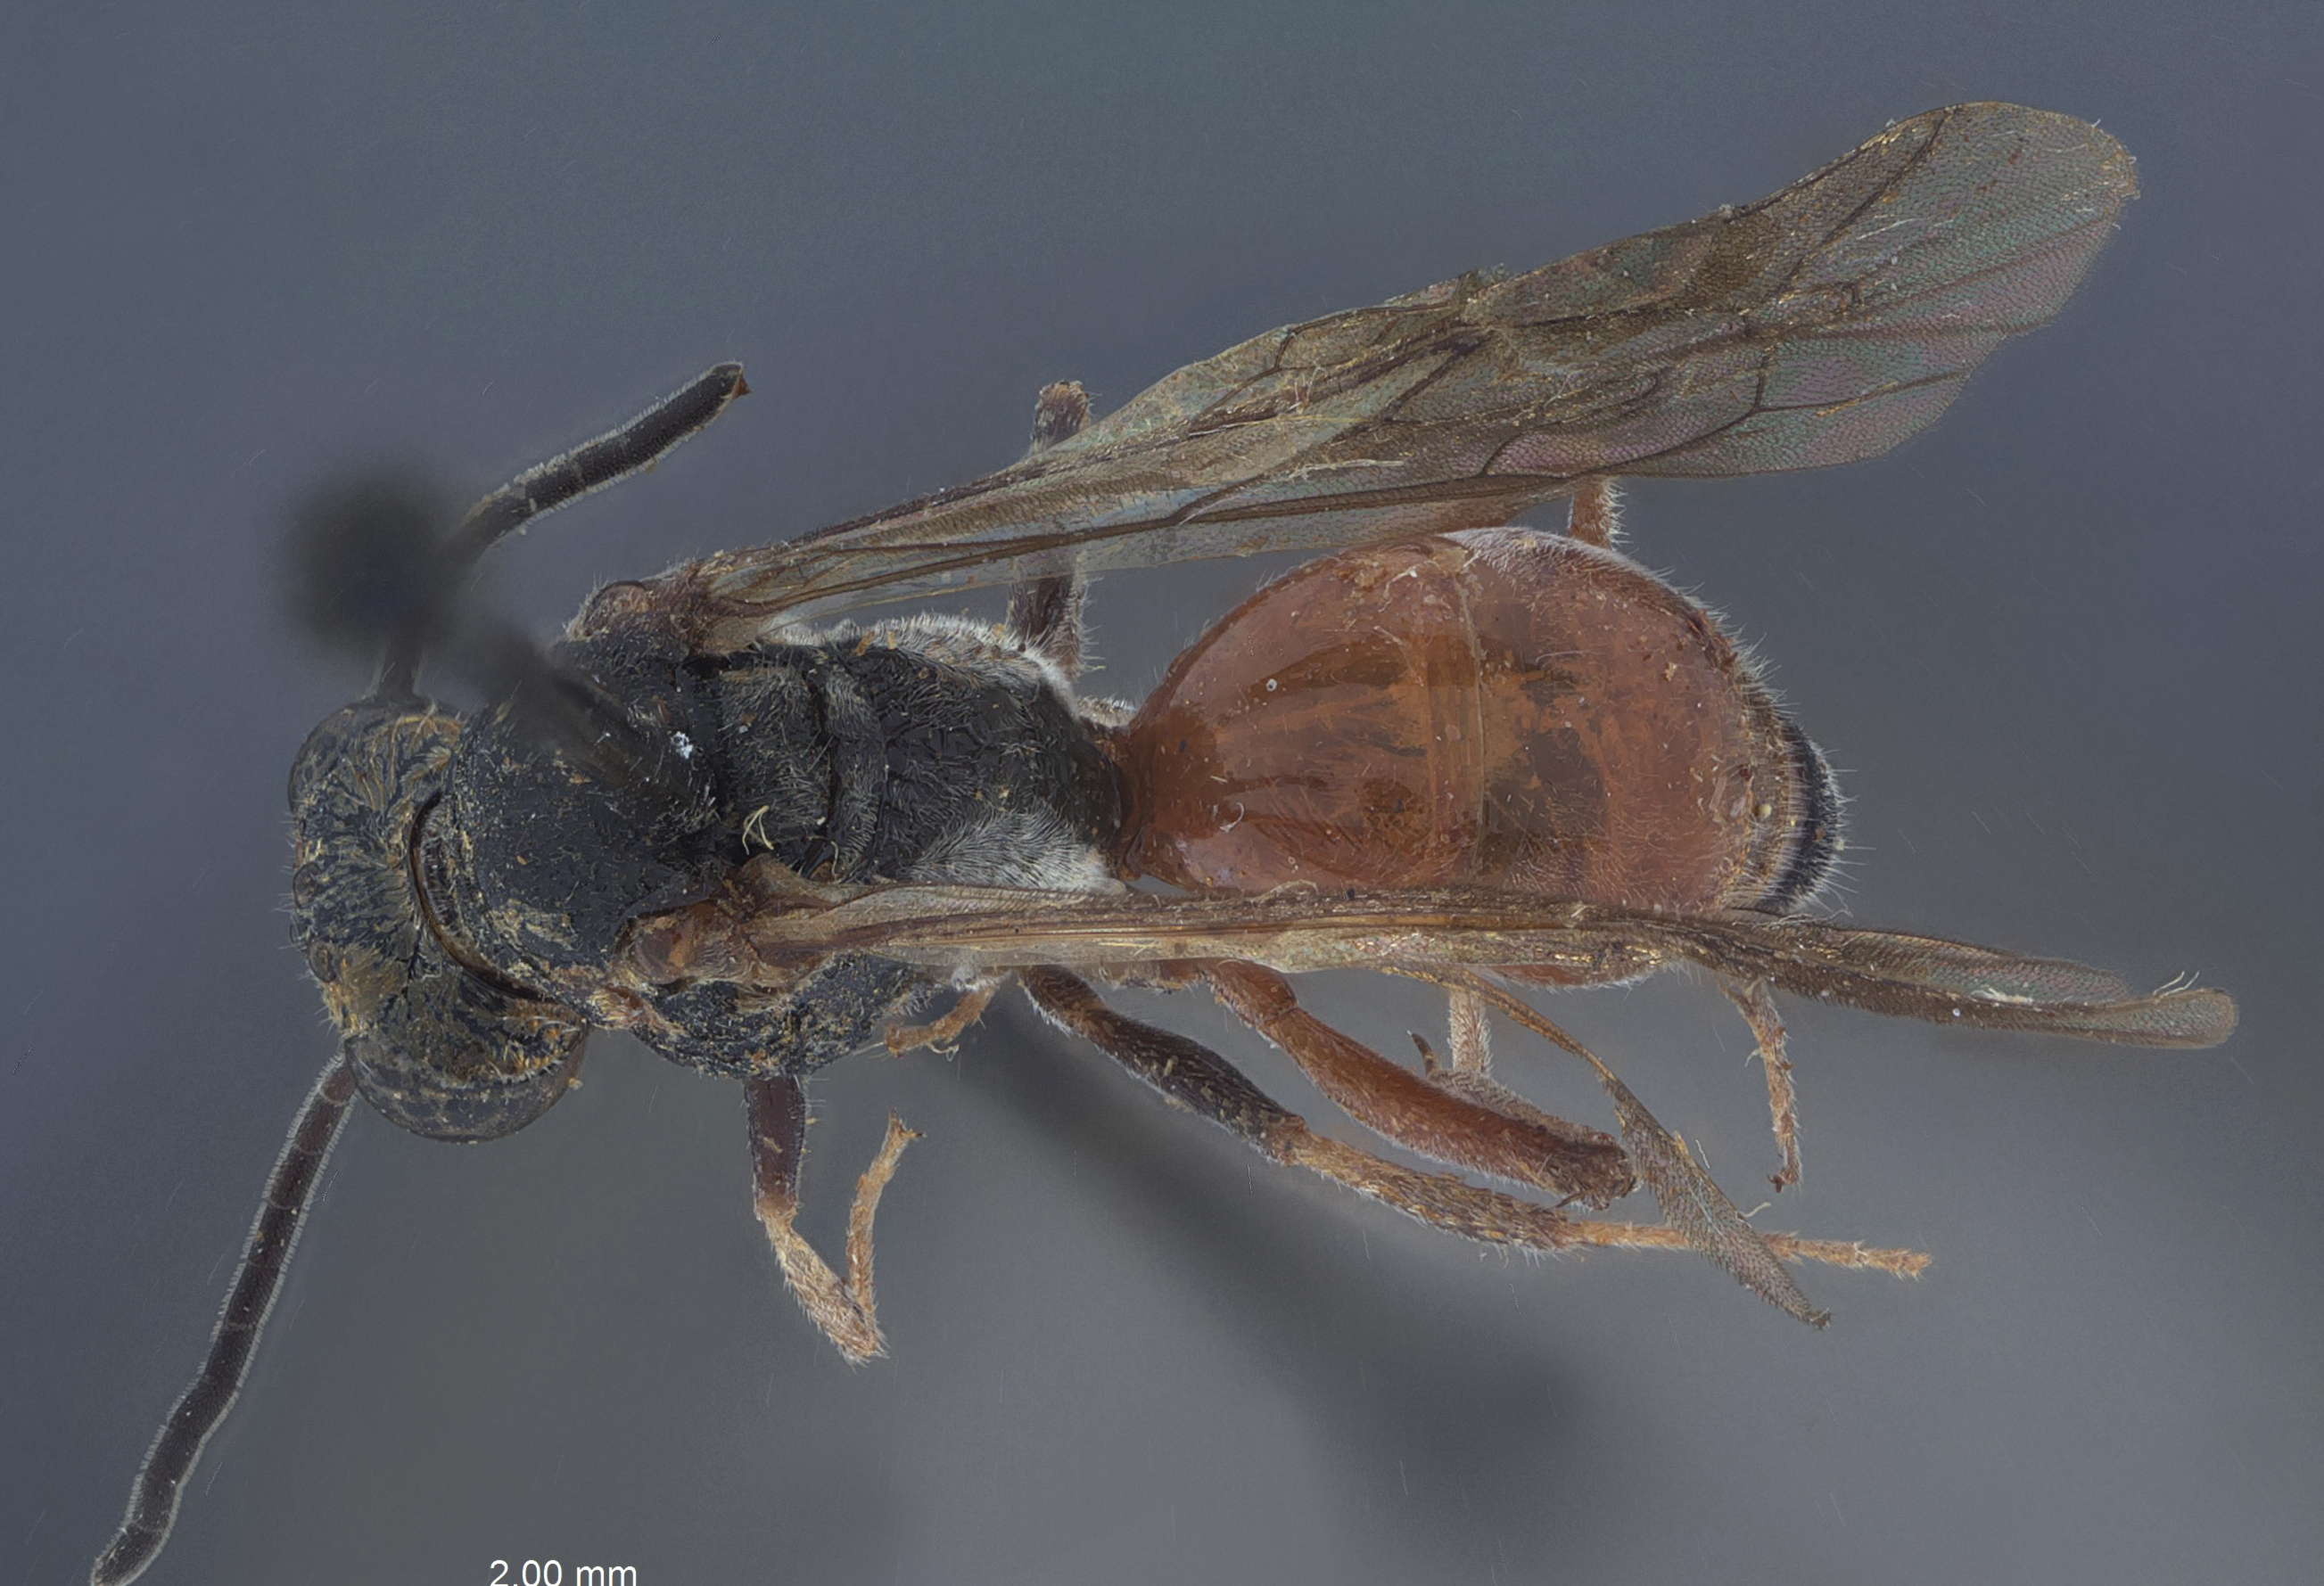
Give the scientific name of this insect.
Nippononysson adiaphilus
